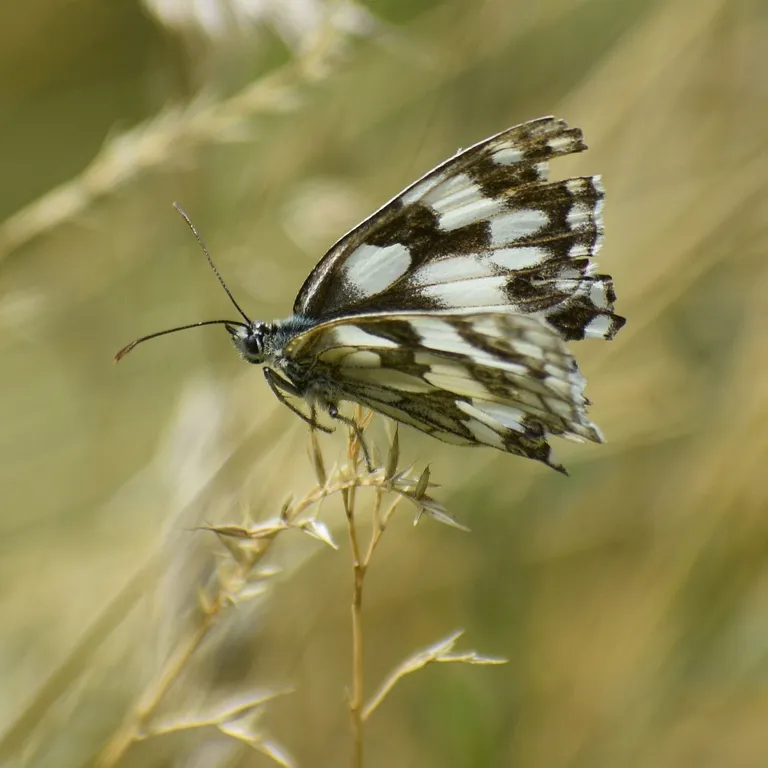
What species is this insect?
Melanargia galathea
